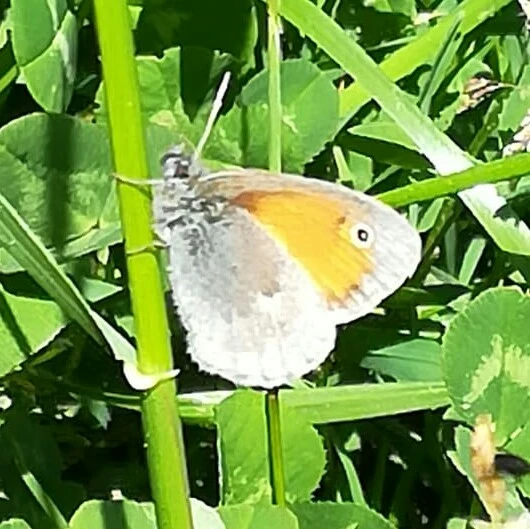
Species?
Coenonympha pamphilus
